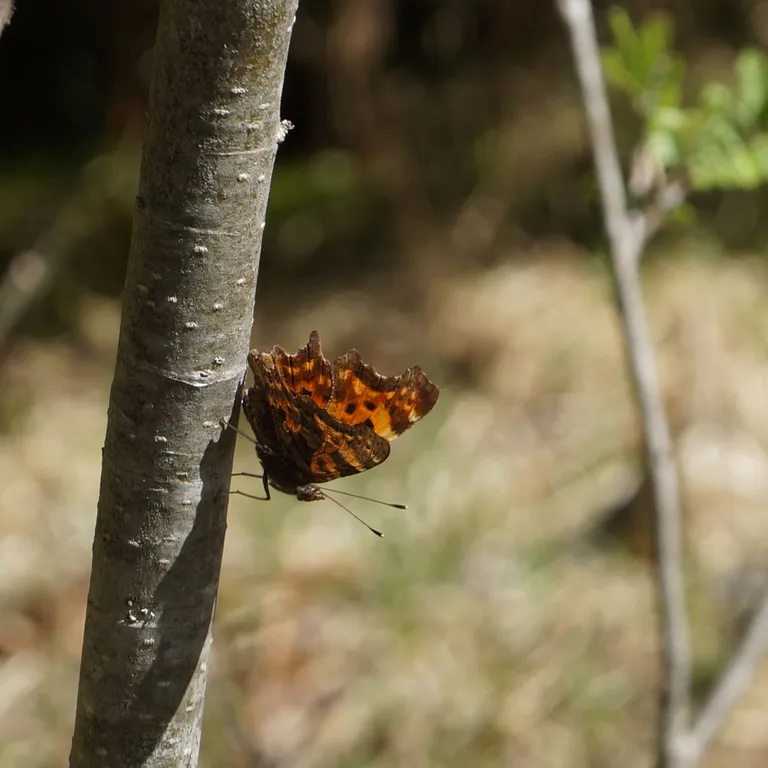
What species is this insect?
Polygonia c-album
